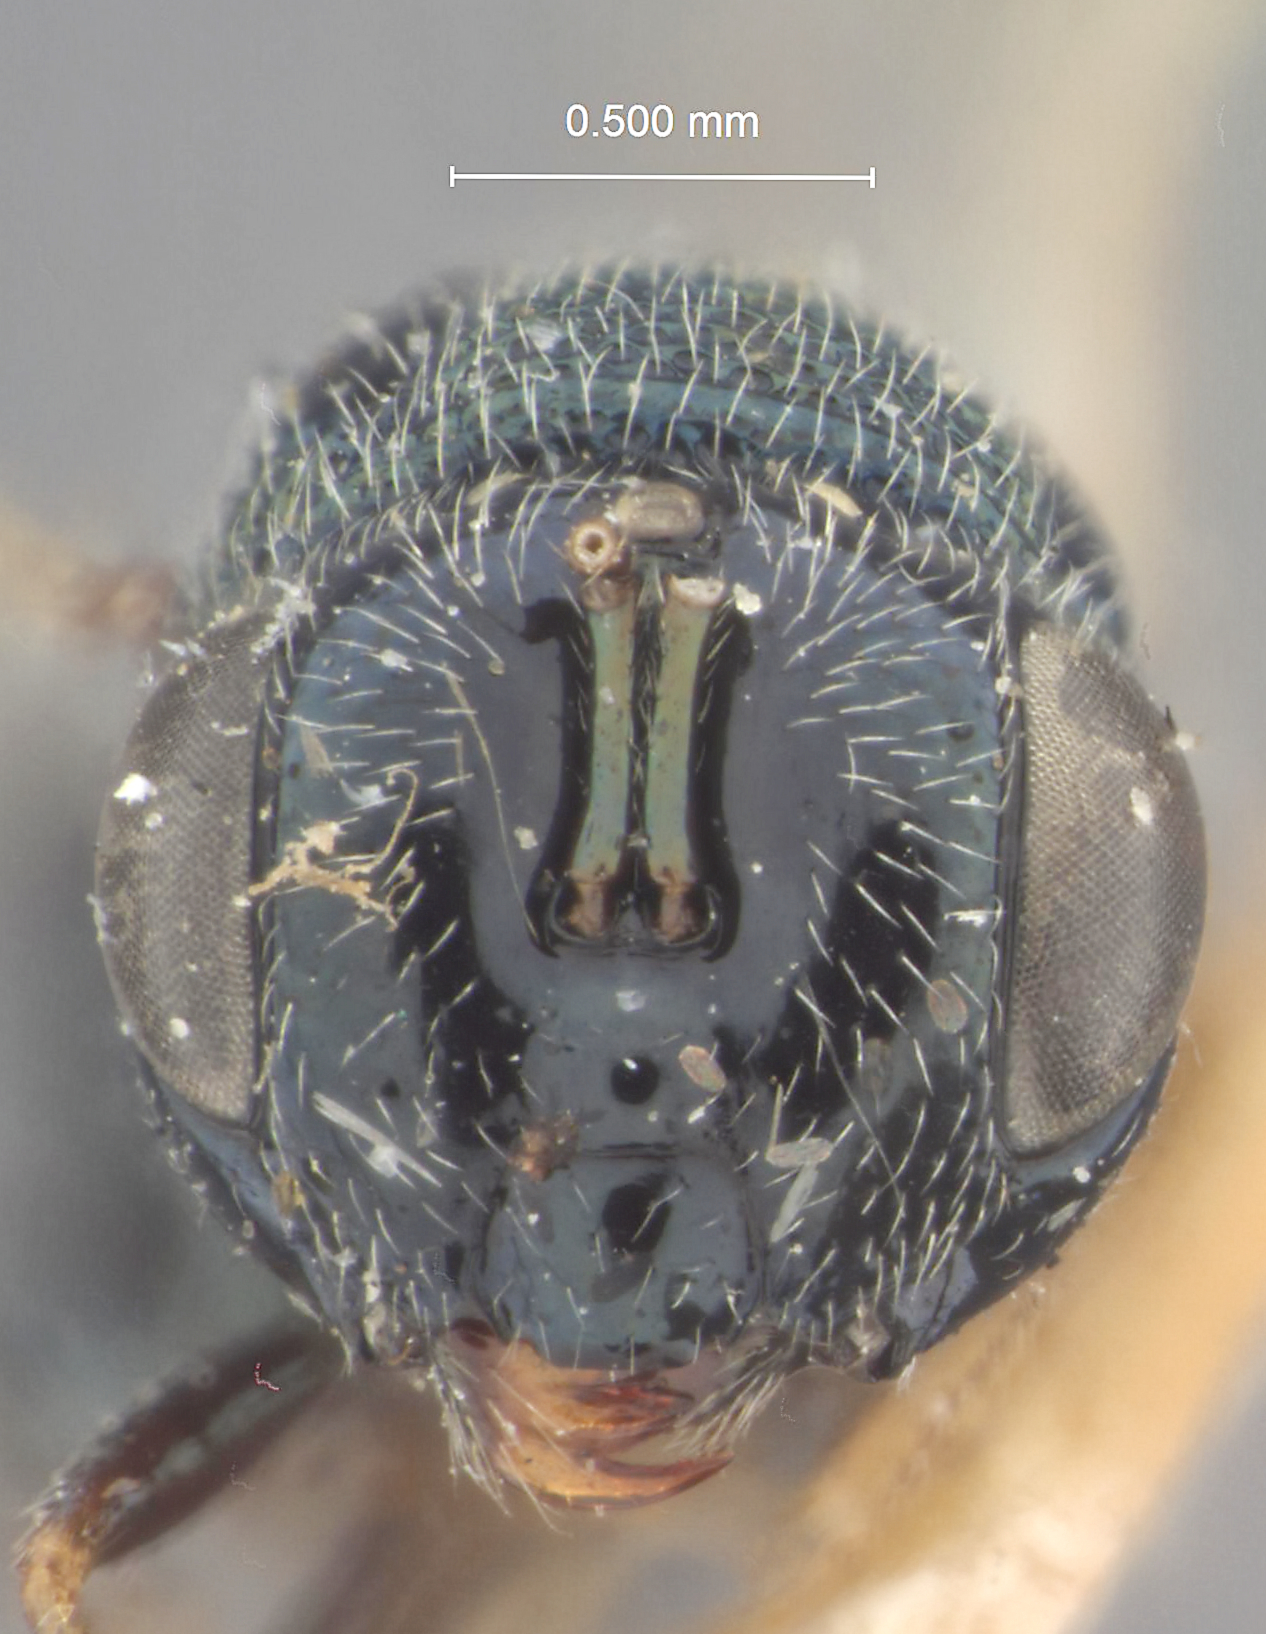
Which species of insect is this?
Perilampus rohweri
